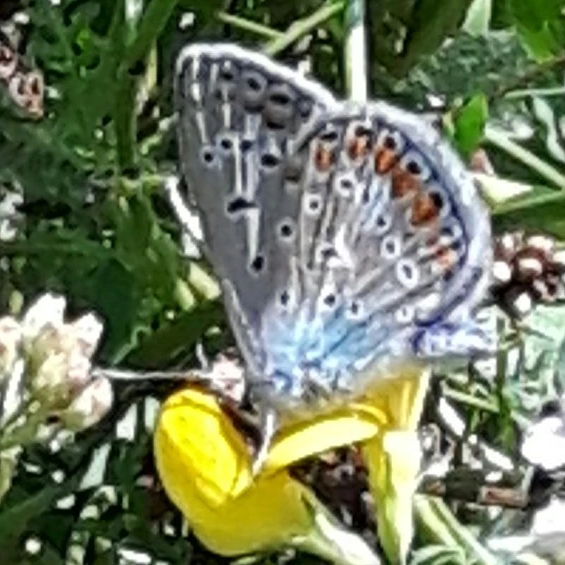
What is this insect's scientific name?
Polyommatus icarus
